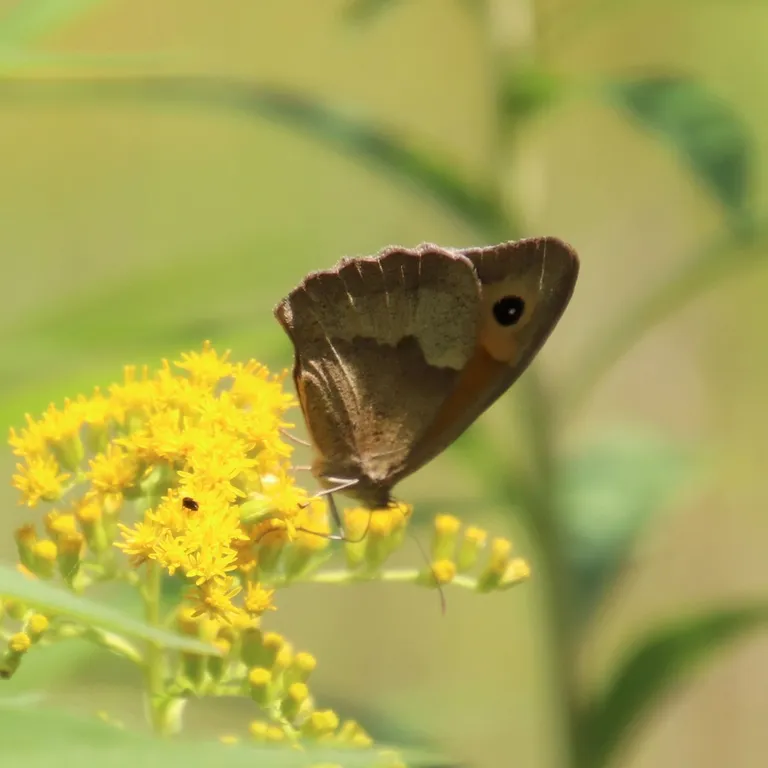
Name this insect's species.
Maniola jurtina
